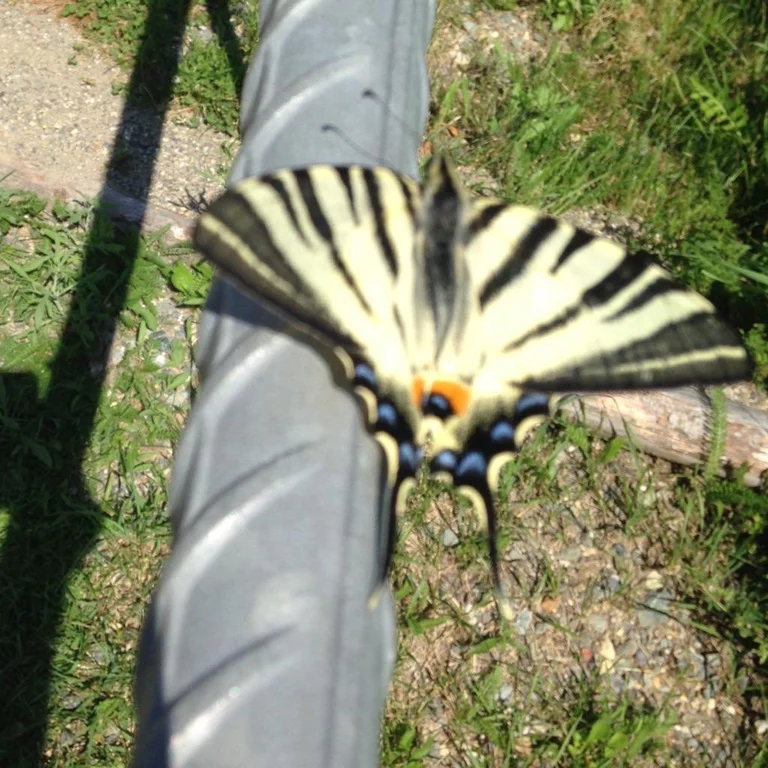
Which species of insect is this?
Iphiclides podalirius
